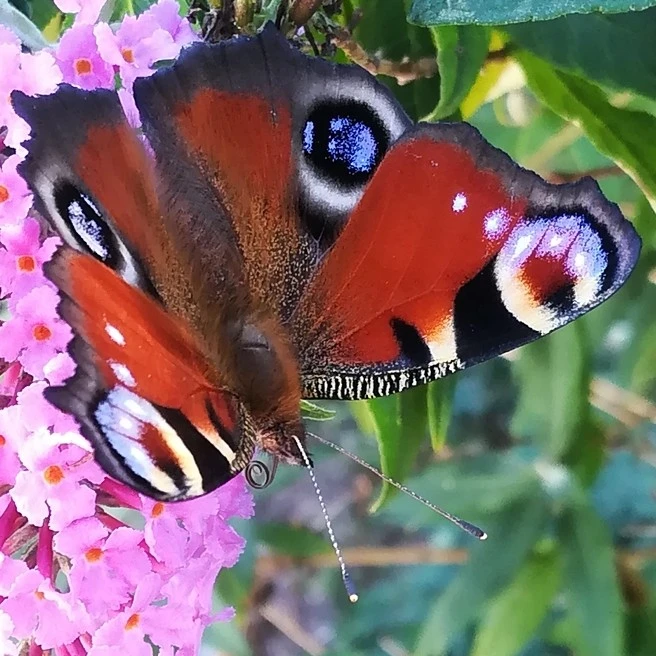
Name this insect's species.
Aglais io
